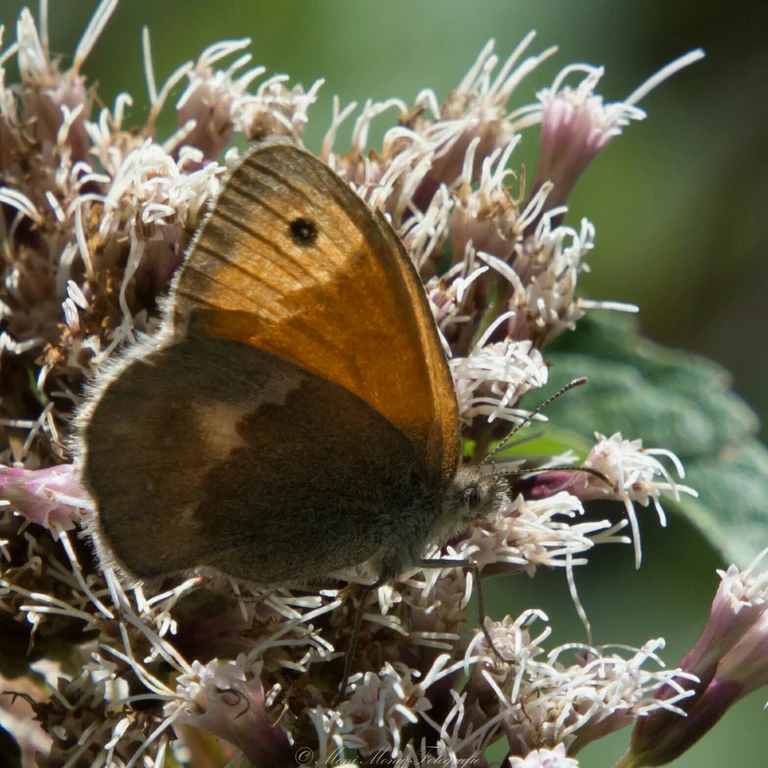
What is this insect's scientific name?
Coenonympha pamphilus
